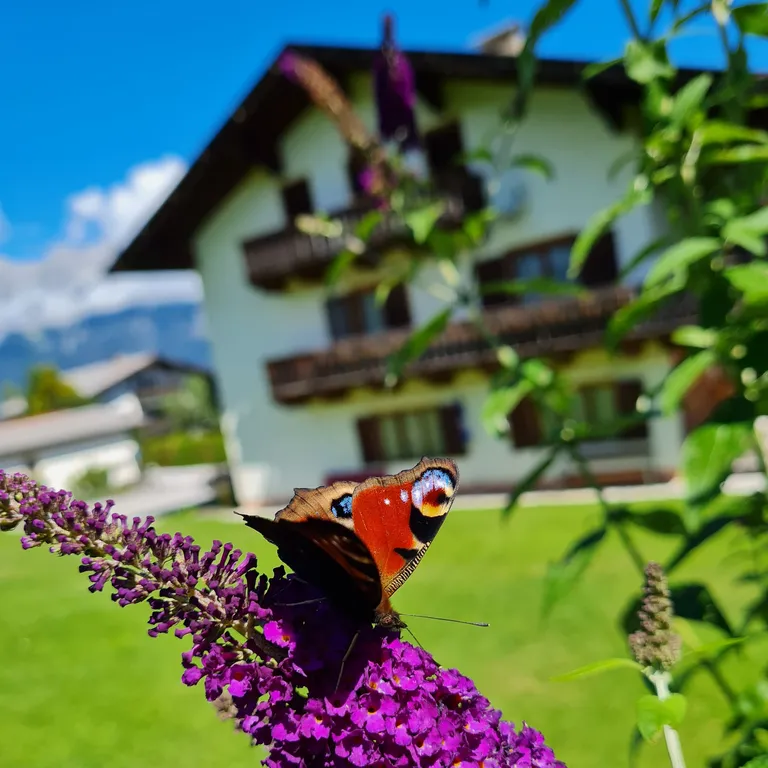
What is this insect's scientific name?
Aglais io
